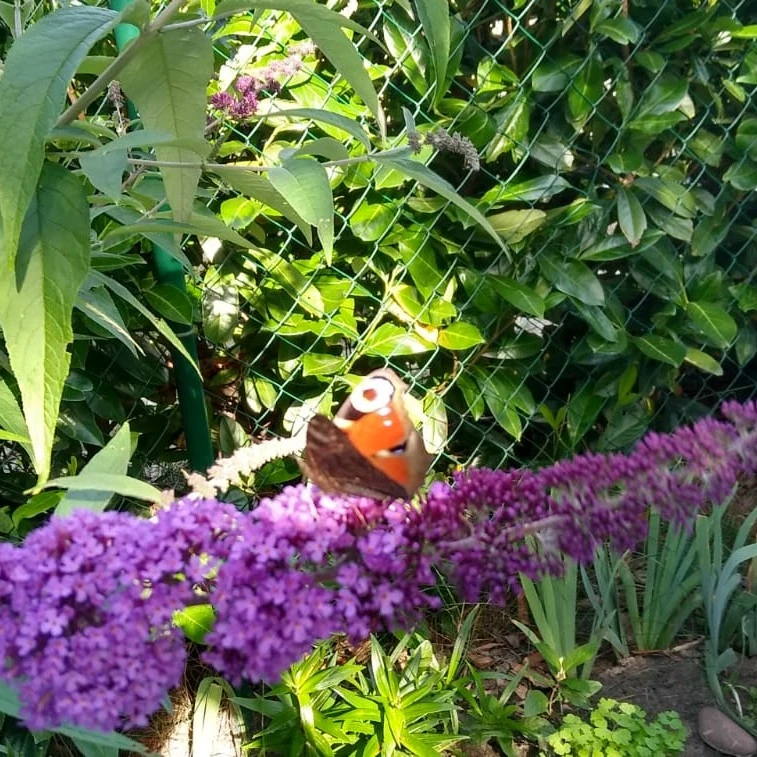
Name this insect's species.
Aglais io
